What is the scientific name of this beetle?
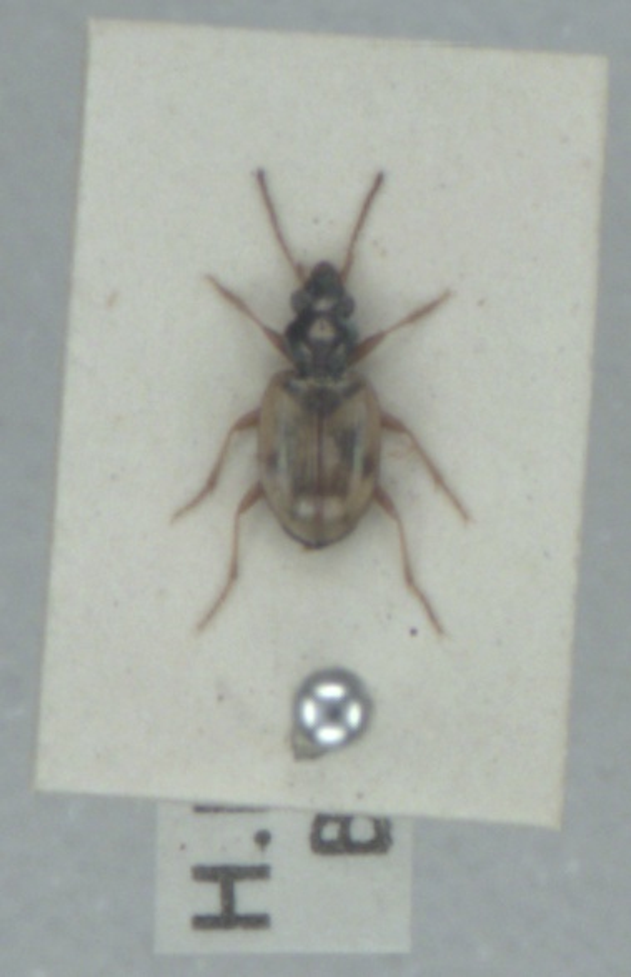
Bembidion pallidipenne
